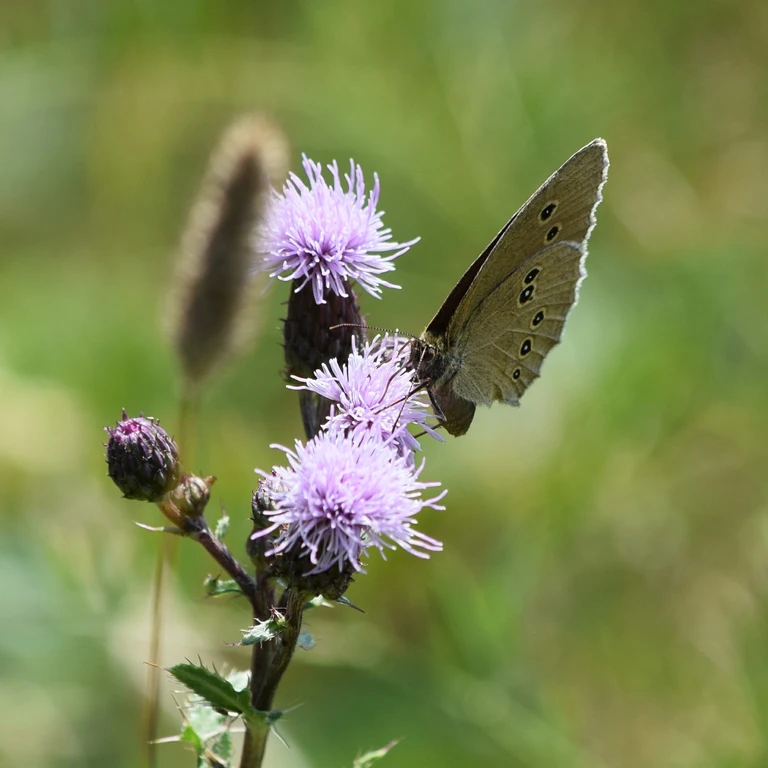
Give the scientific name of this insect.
Aphantopus hyperantus
